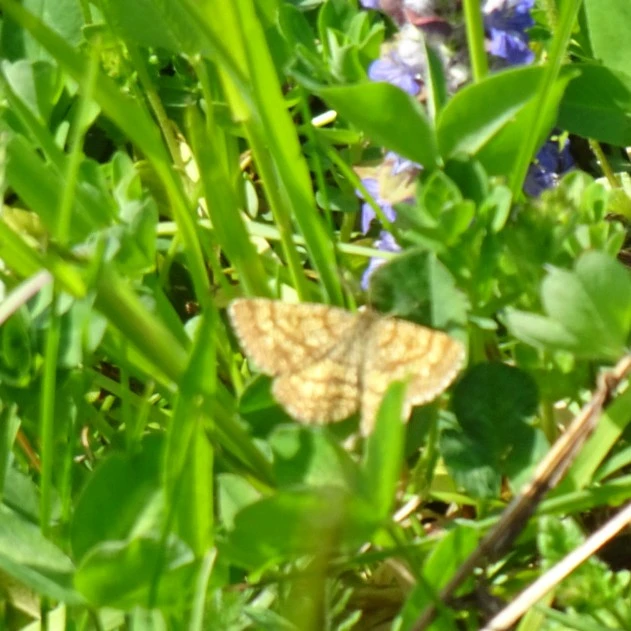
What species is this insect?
Ematurga atomaria
